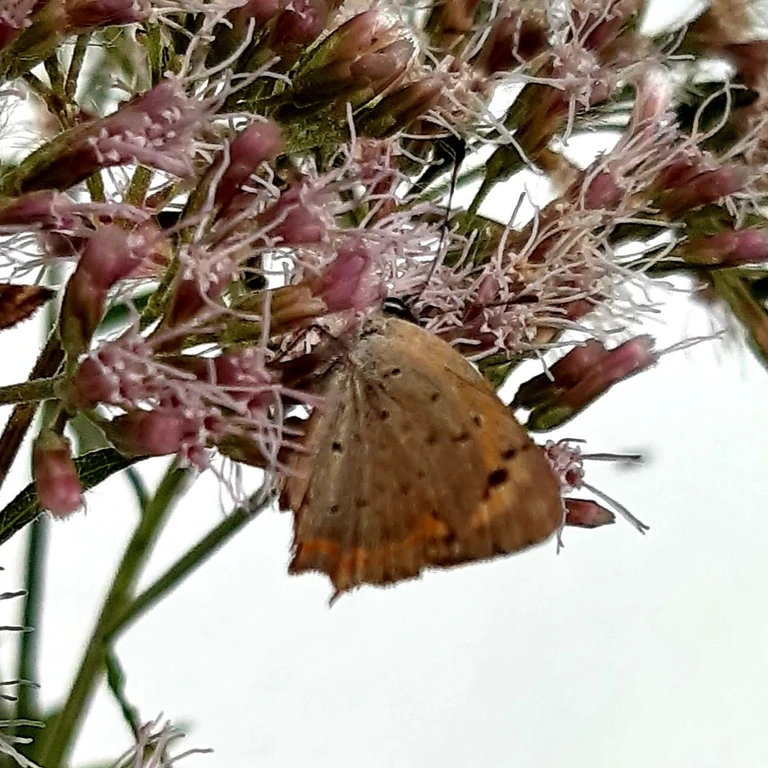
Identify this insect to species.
Lycaena phlaeas
